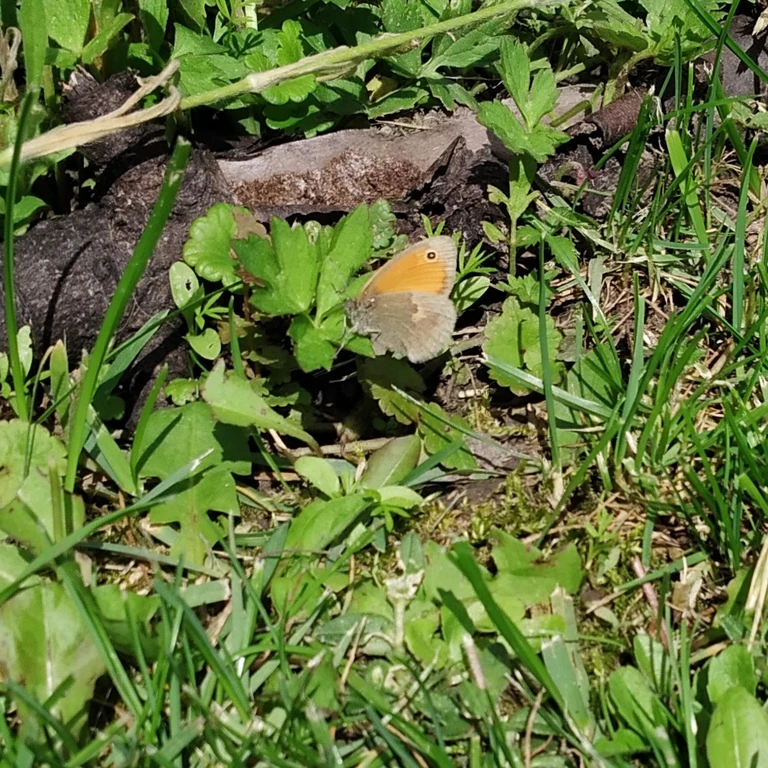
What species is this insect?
Coenonympha pamphilus
